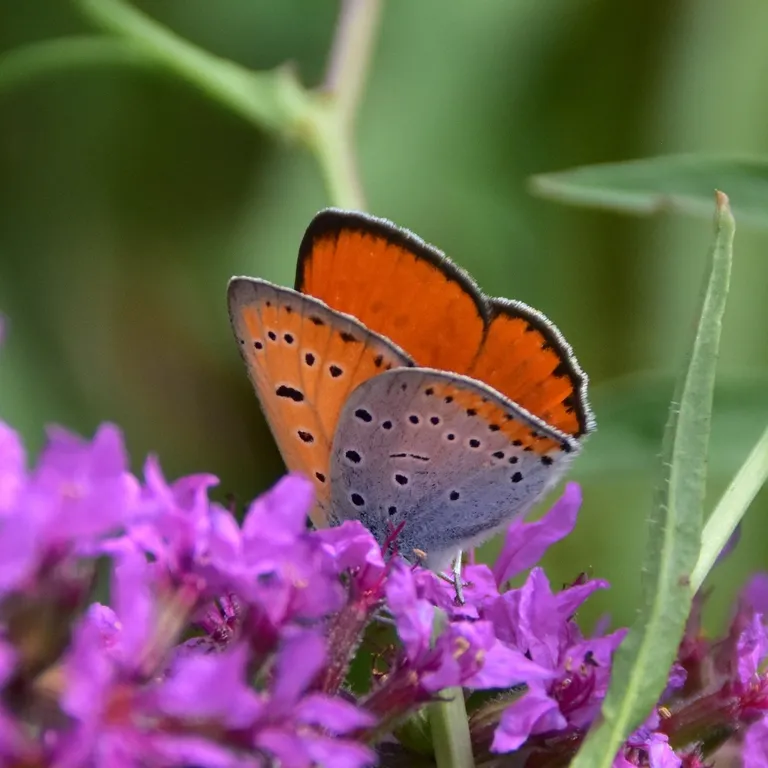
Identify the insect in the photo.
Lycaena dispar
